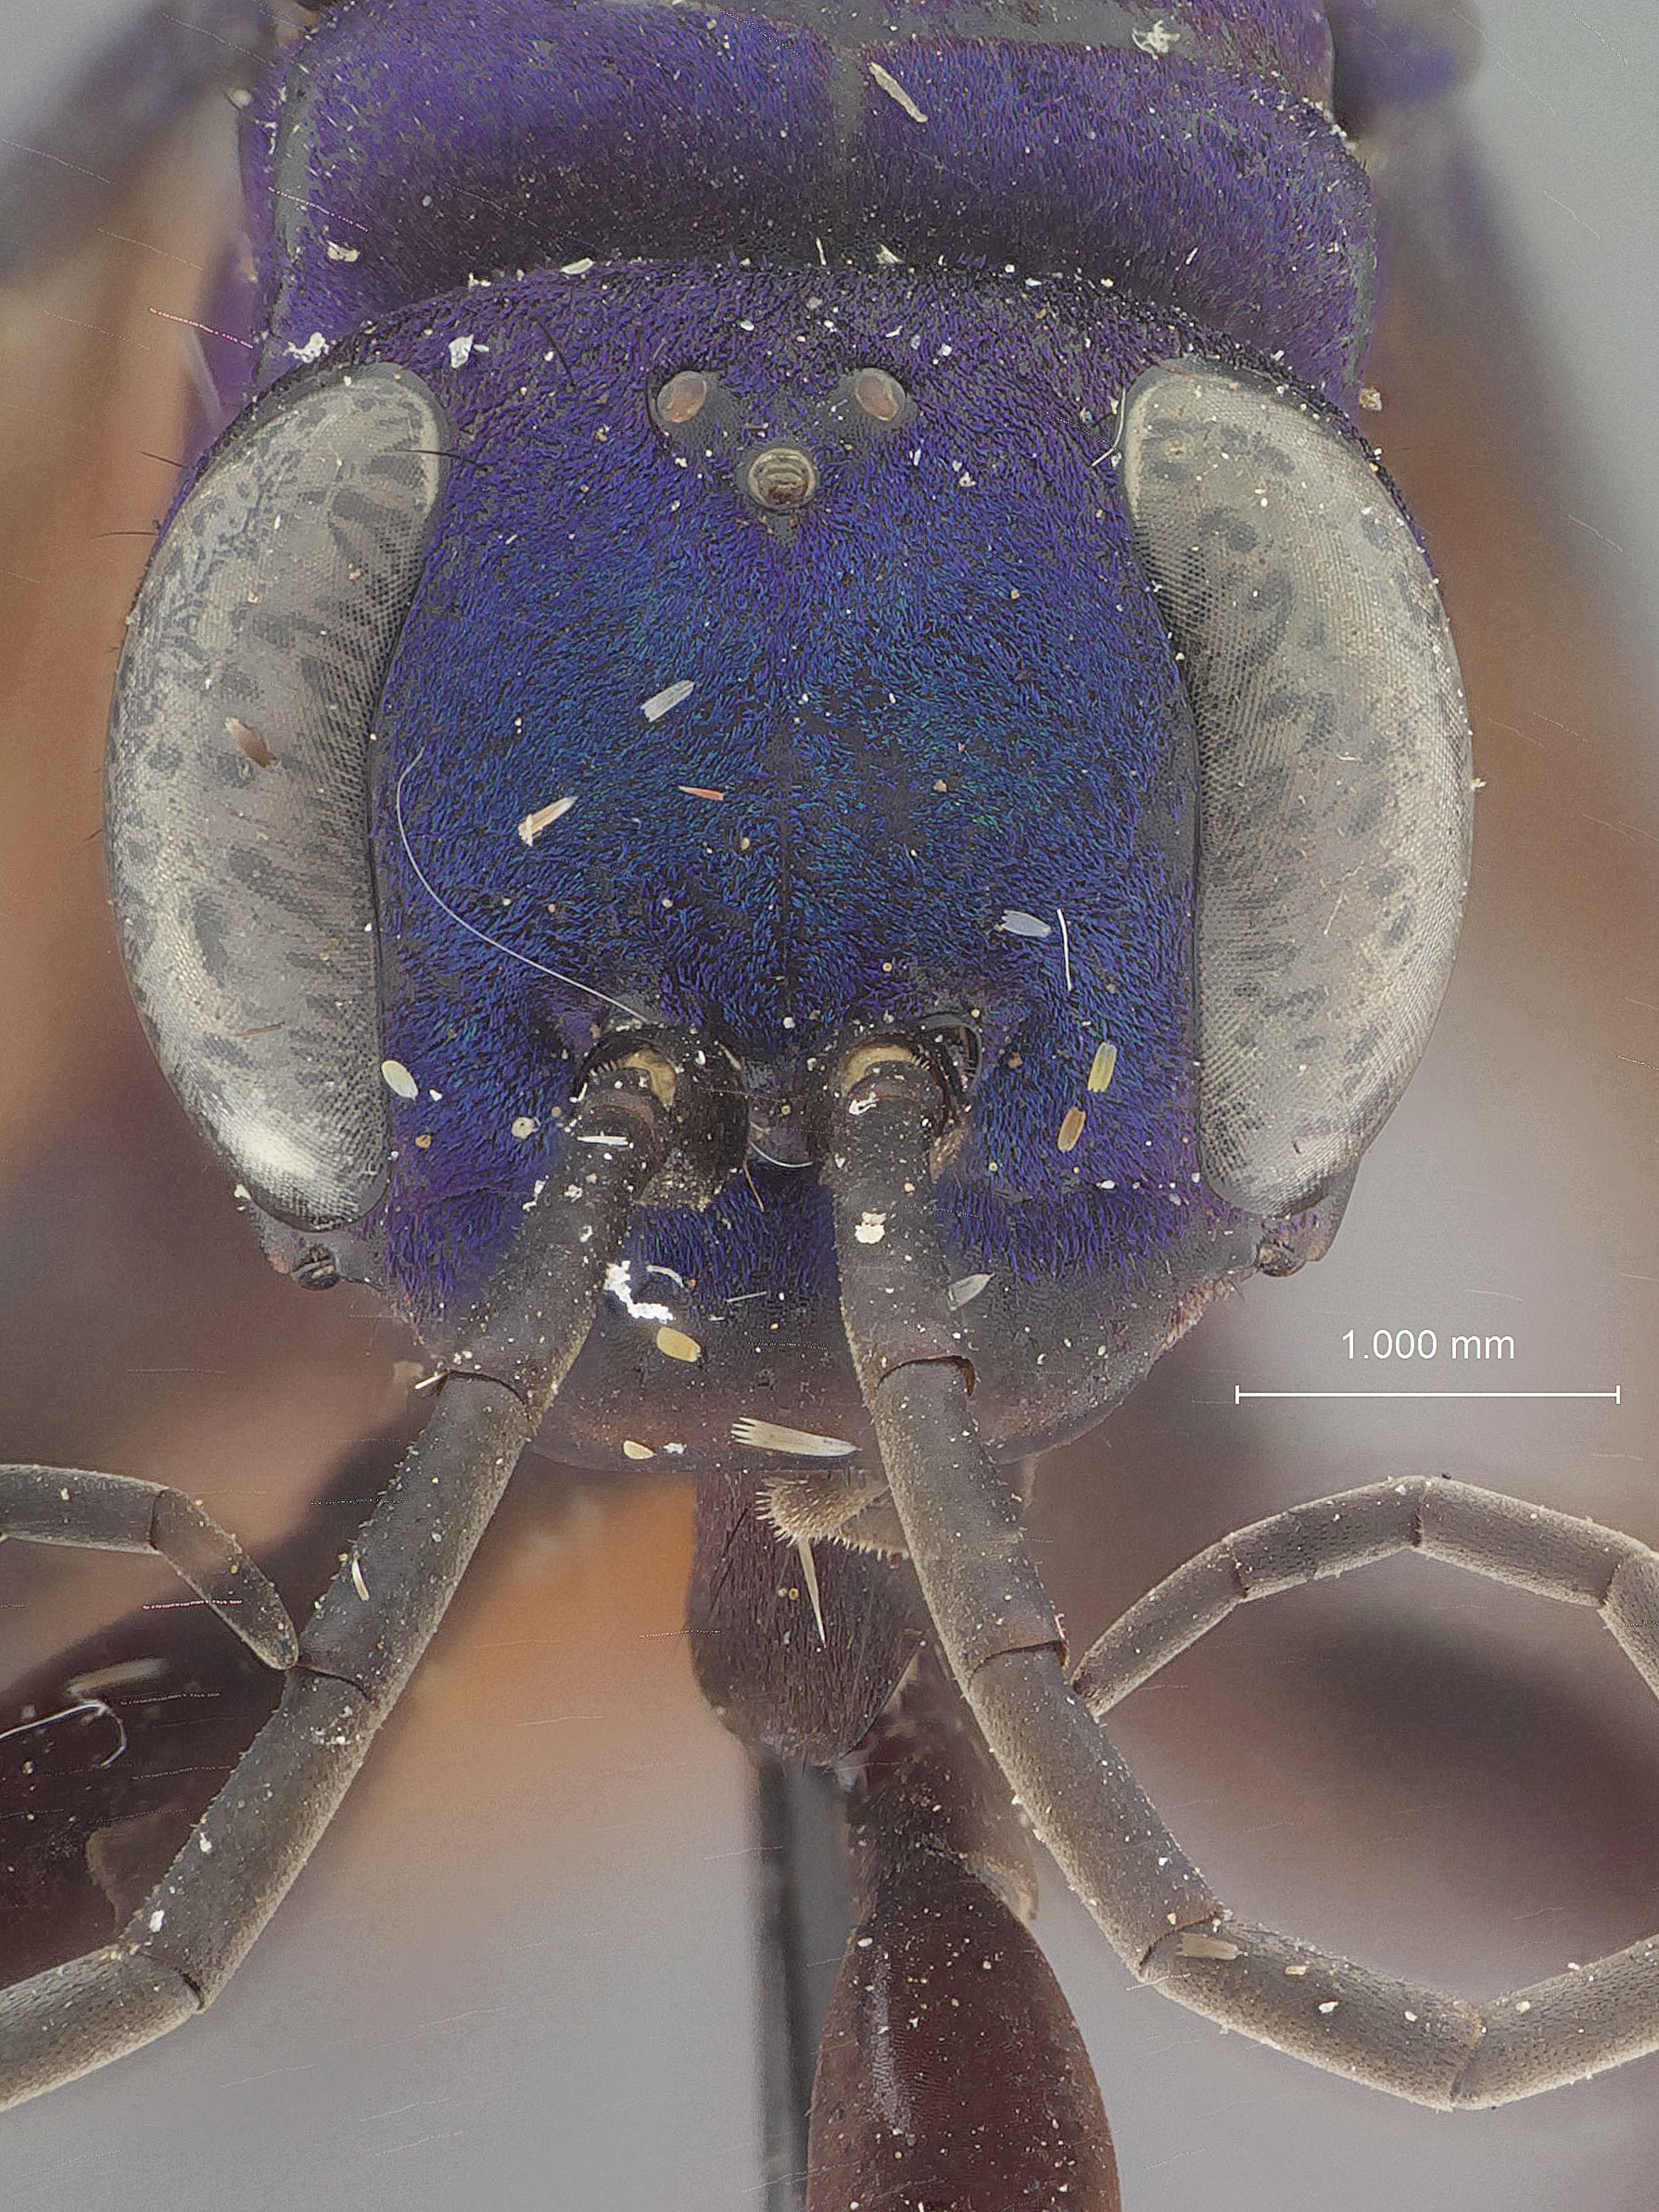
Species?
Psammochares dichromorpha
